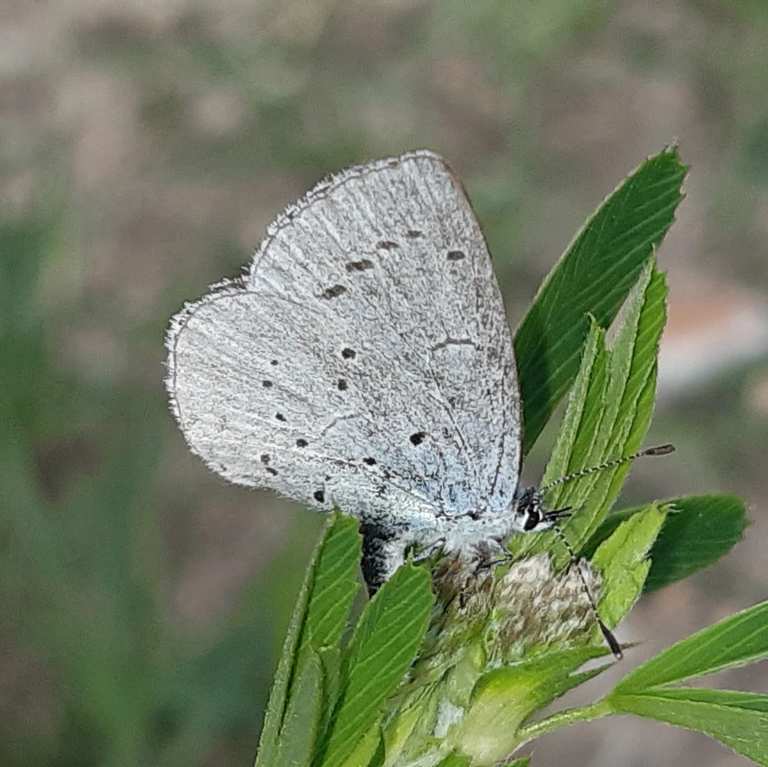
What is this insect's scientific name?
Celastrina argiolus
